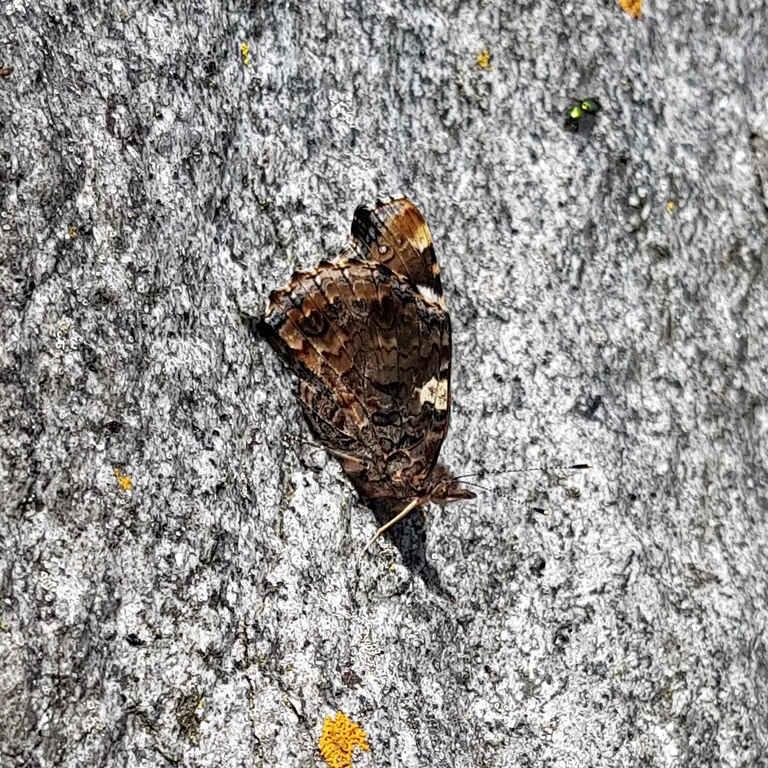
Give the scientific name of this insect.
Vanessa cardui
